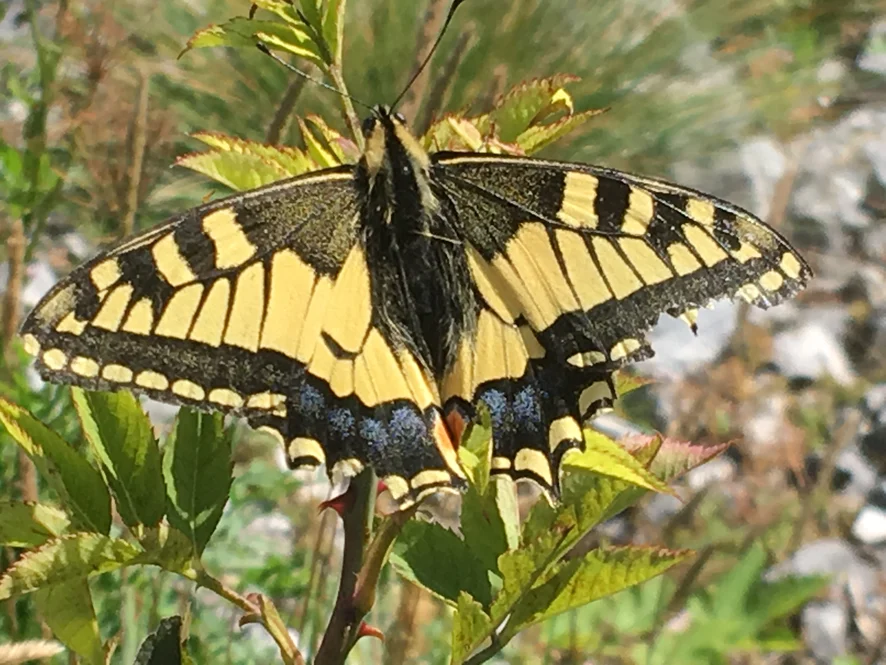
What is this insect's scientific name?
Papilio machaon
